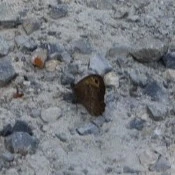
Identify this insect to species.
Arethusana arethusa
